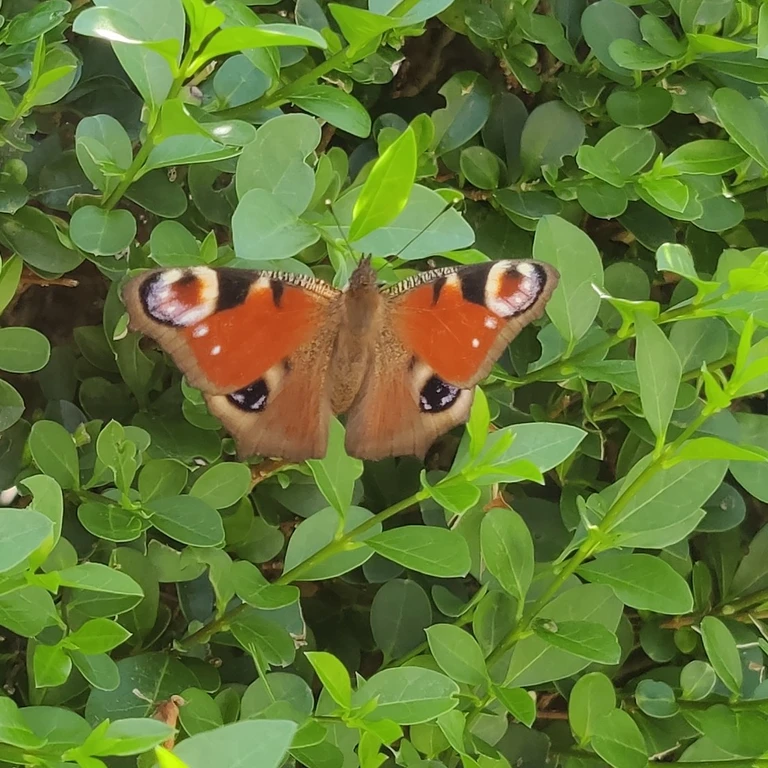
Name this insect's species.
Aglais io
